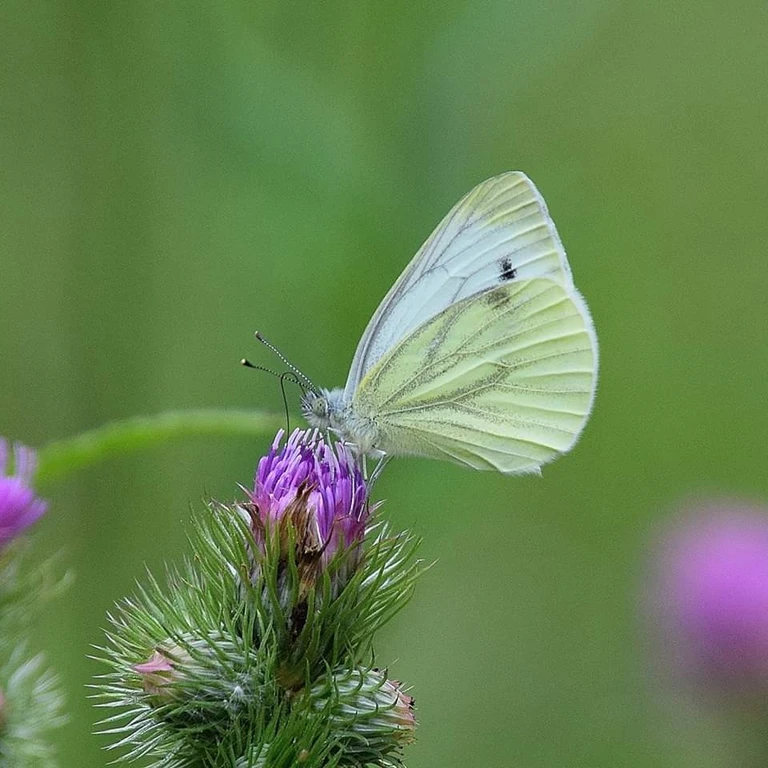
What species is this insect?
Pieris napi
